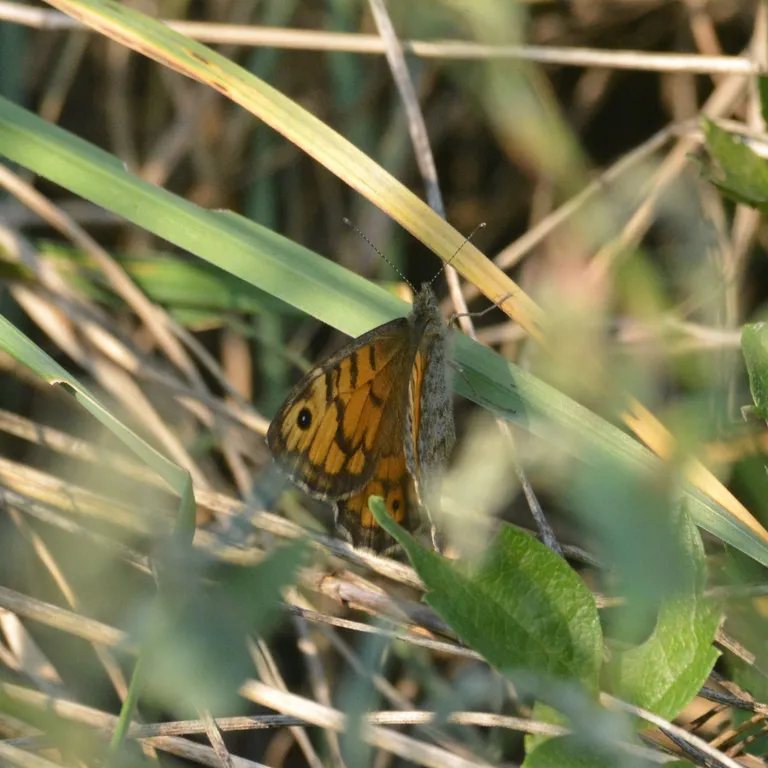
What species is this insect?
Lasiommata megera (also Pararge megera)
